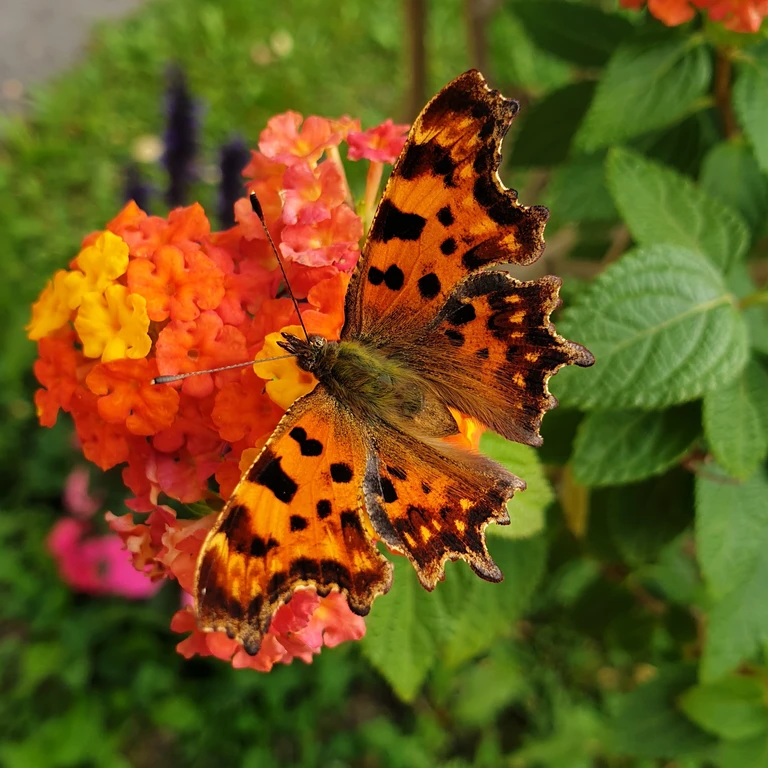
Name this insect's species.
Polygonia c-album
